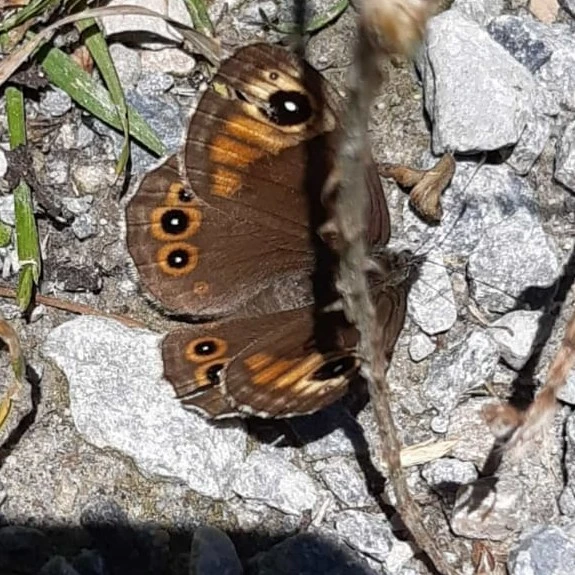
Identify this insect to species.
Lasiommata maera (also Pararge maera)
